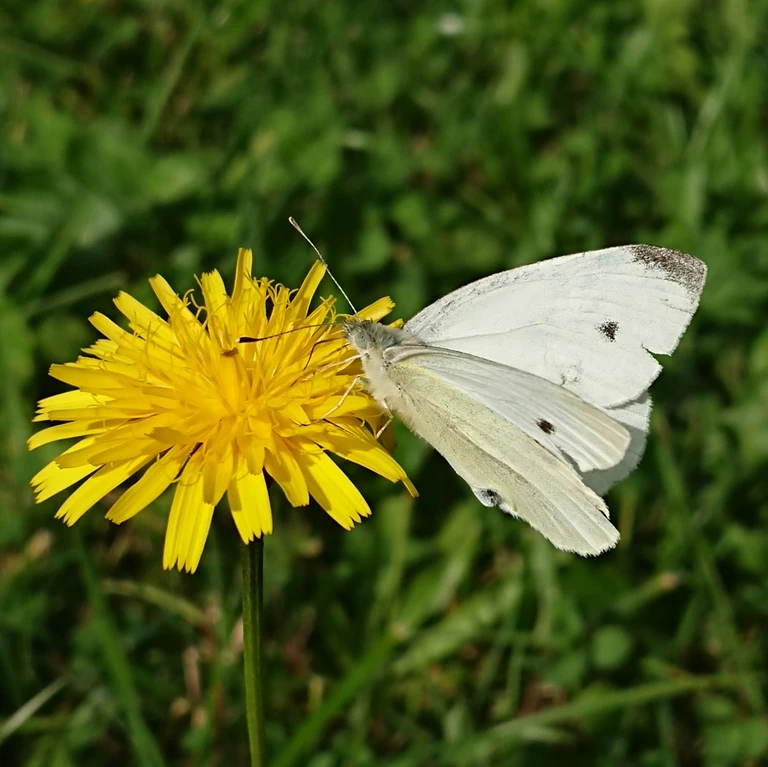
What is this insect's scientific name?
Pieris rapae
